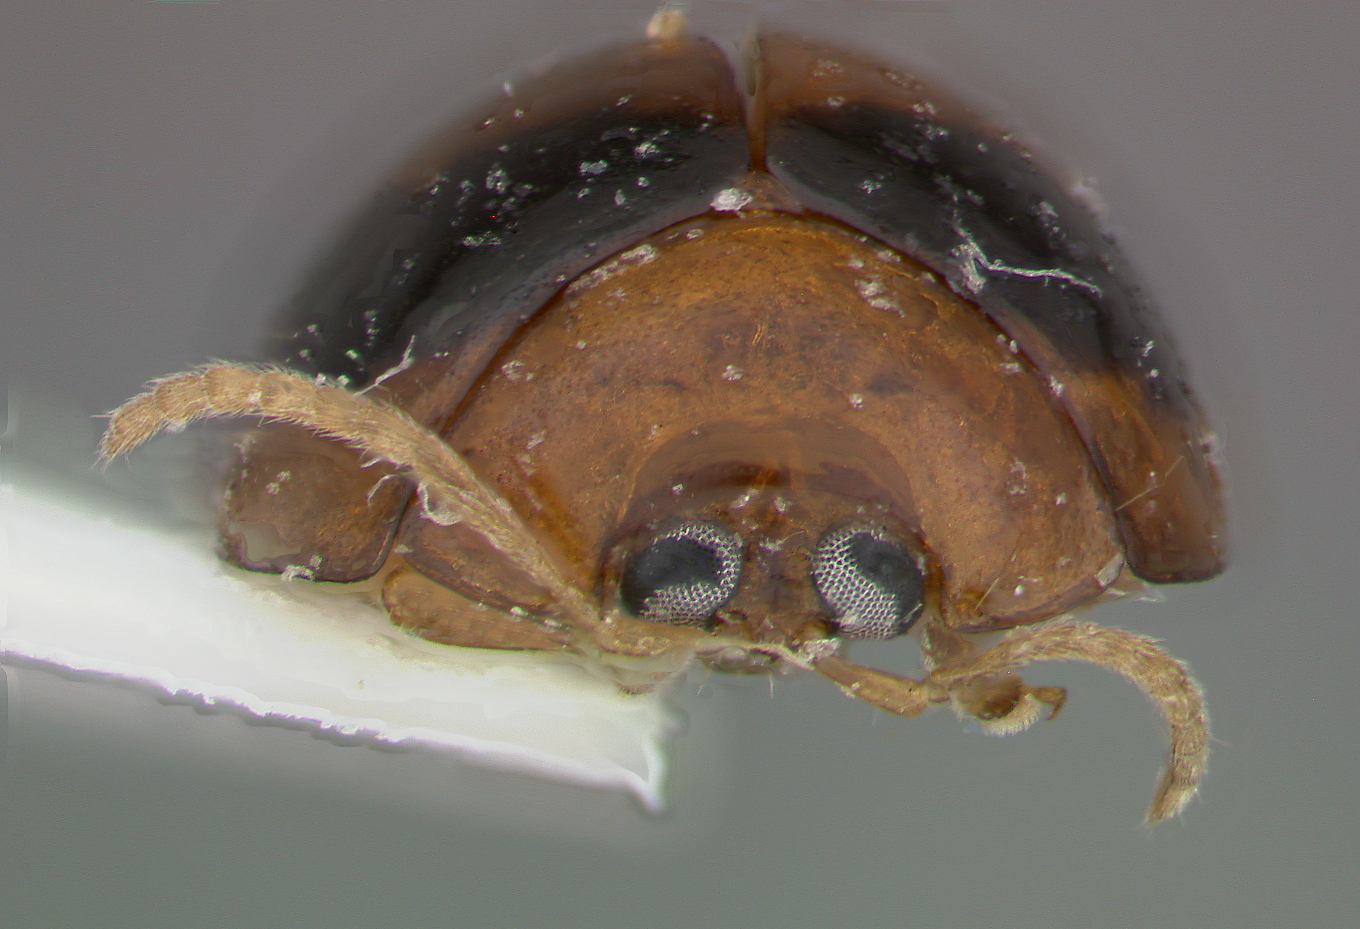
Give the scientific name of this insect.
Argopistes woodleyi
